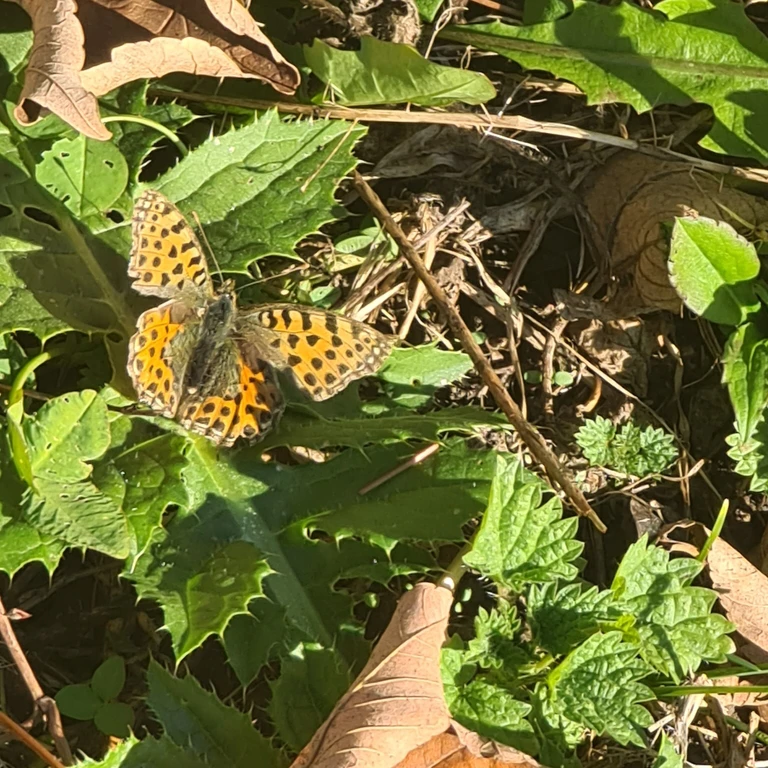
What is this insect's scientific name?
Issoria lathonia
